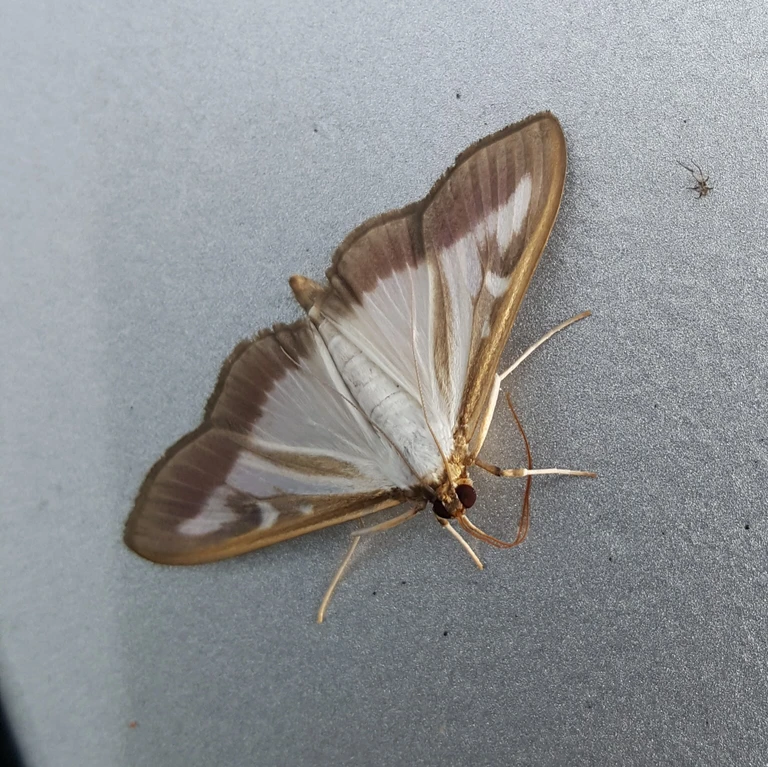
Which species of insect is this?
Cydalima perspectalis
